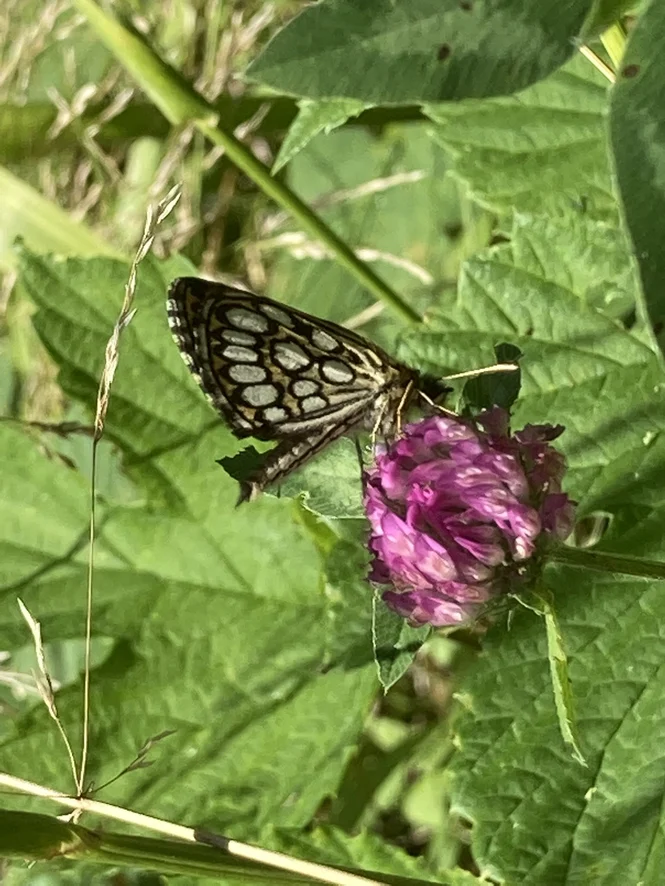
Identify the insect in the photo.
Heteropterus morpheus
